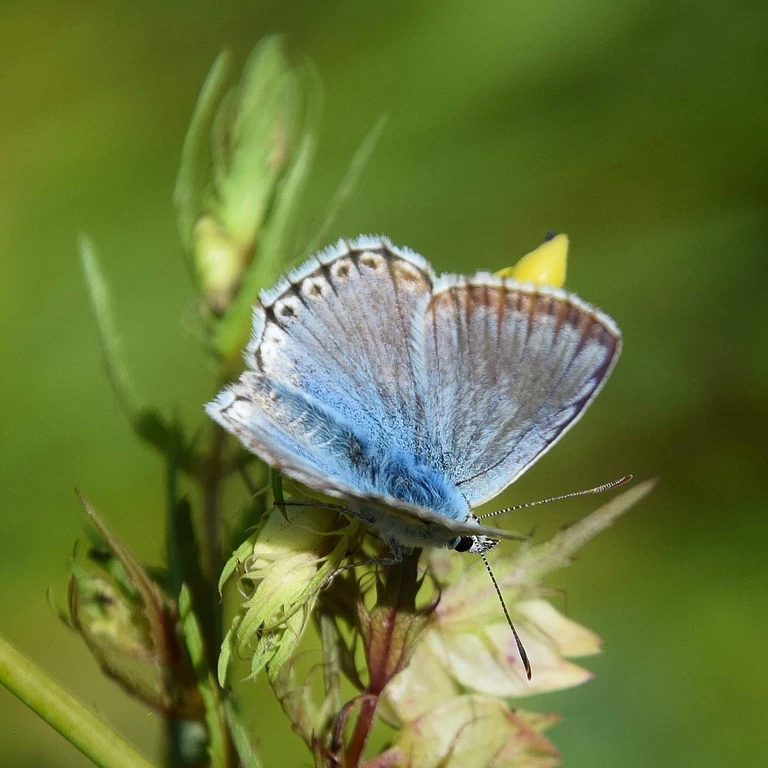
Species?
Lysandra coridon
